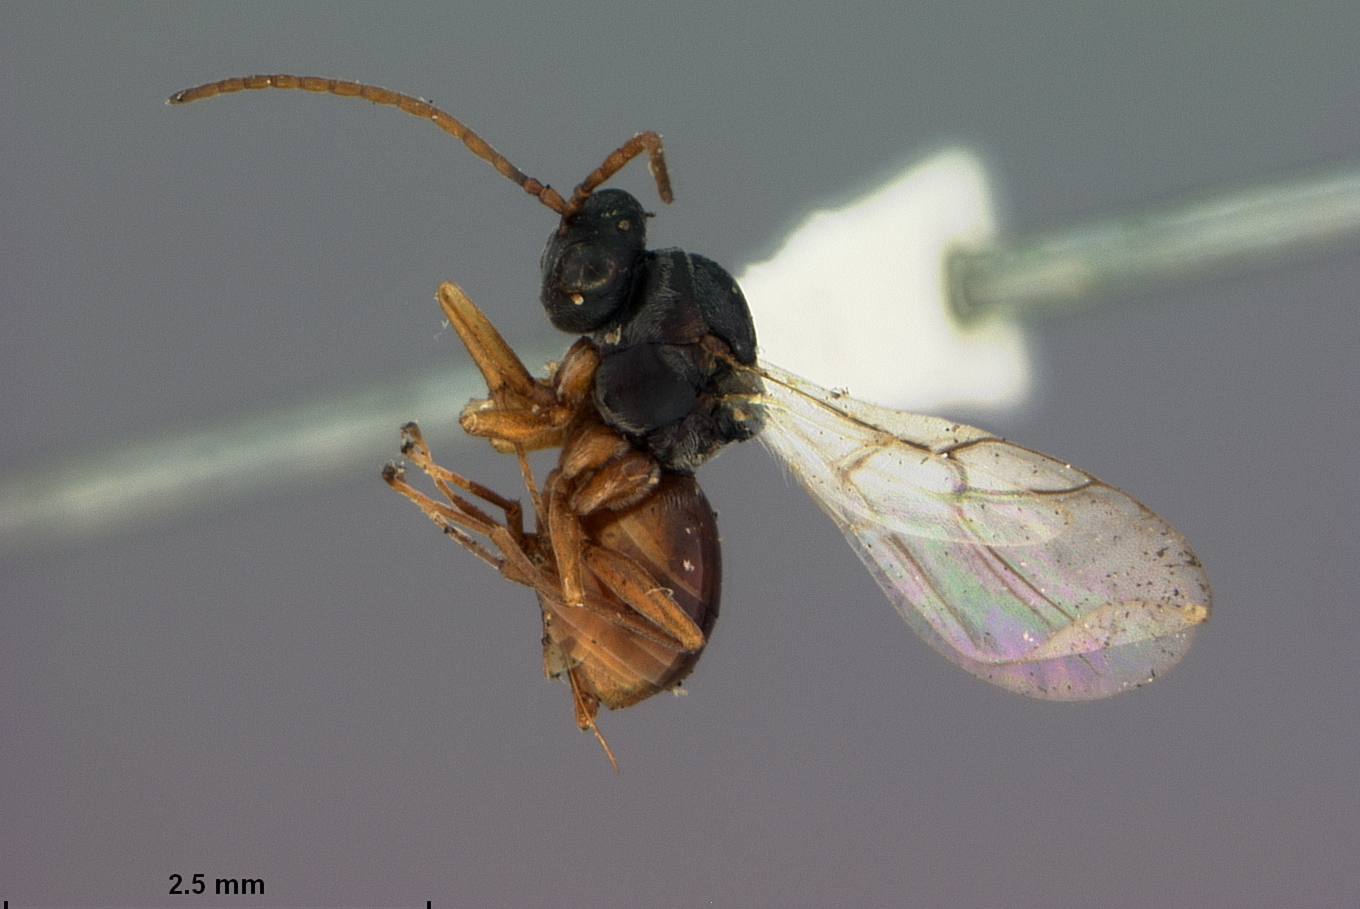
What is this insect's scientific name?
Aulacidea solidaginis
